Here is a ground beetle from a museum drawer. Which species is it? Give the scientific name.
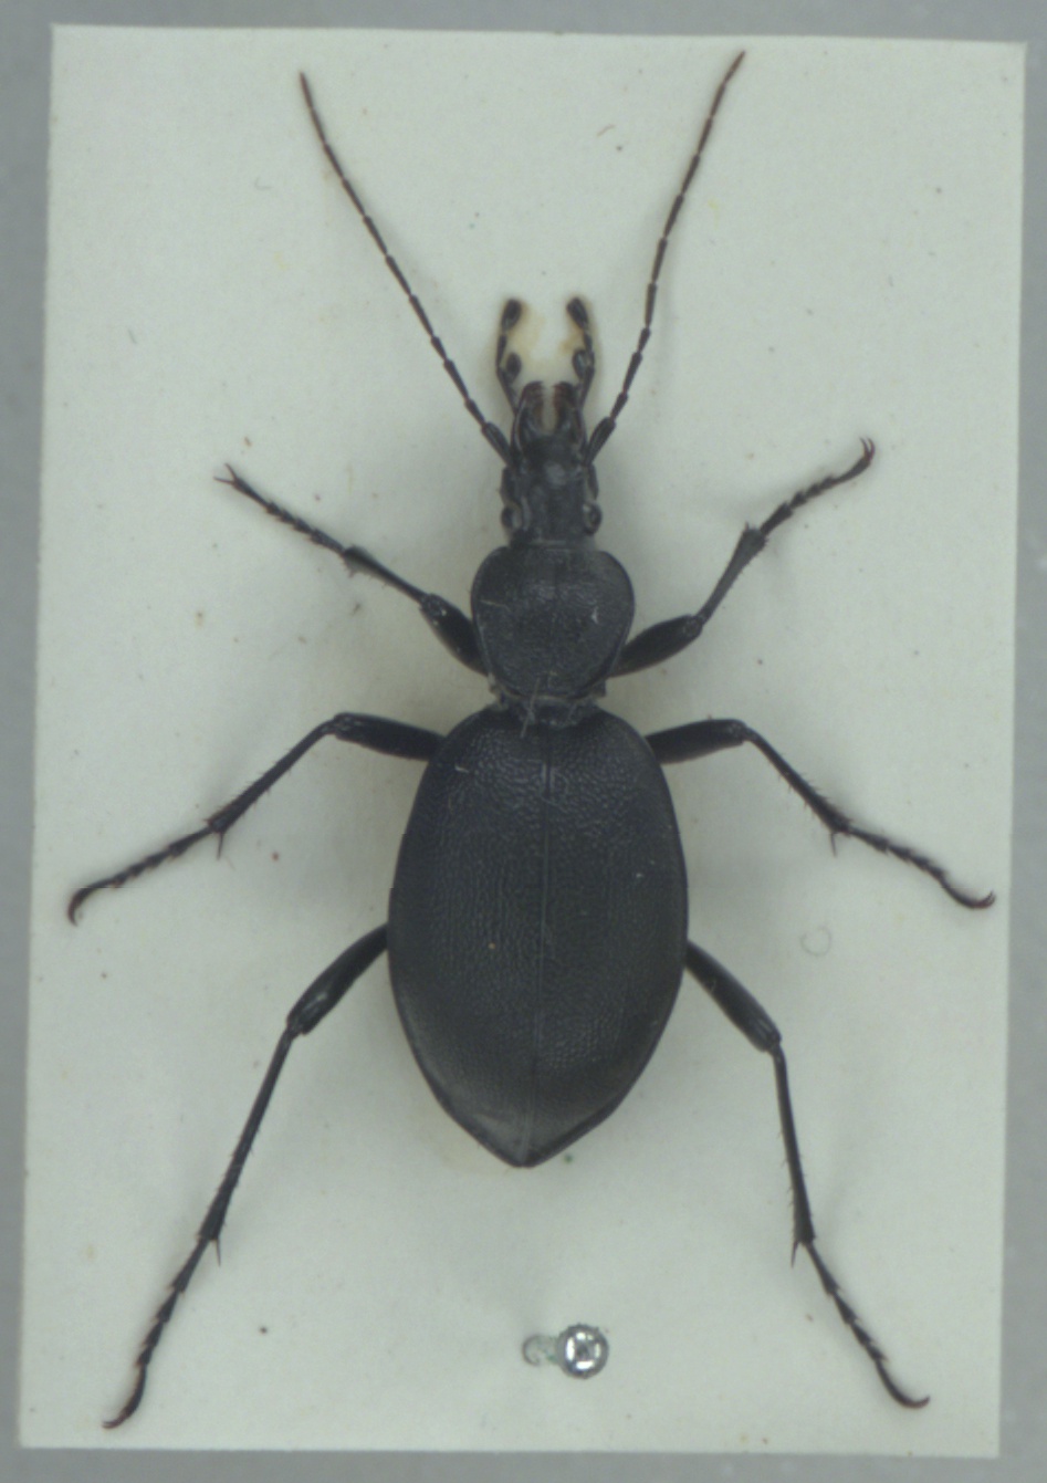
Cychrus caraboides
